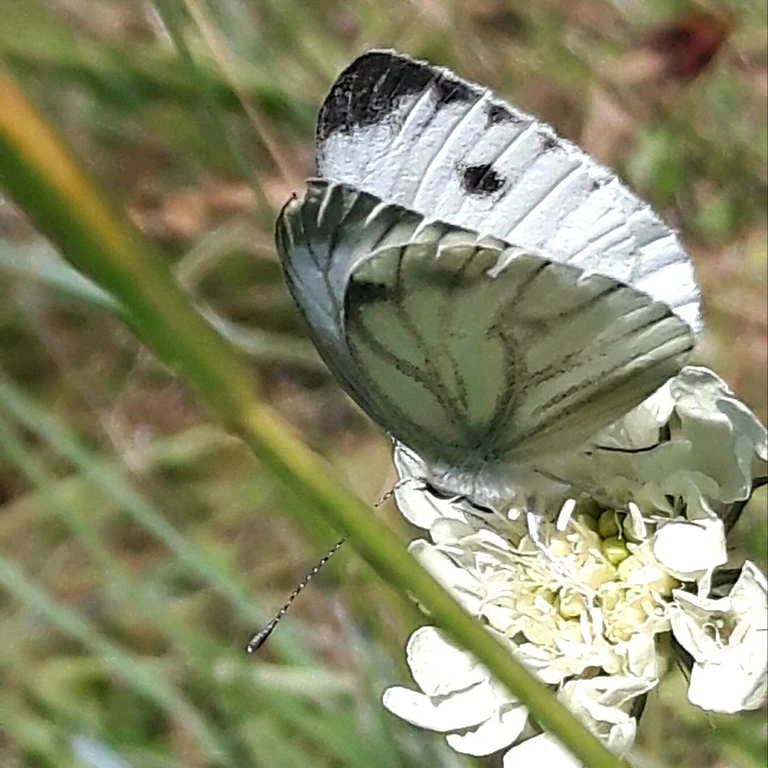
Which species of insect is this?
Pieris napi
